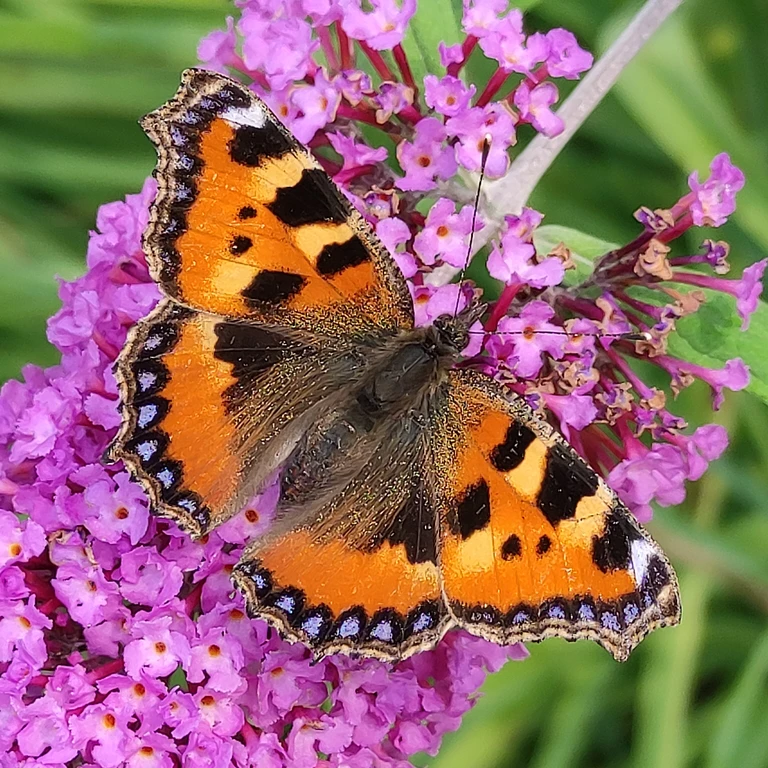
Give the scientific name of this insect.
Aglais urticae
